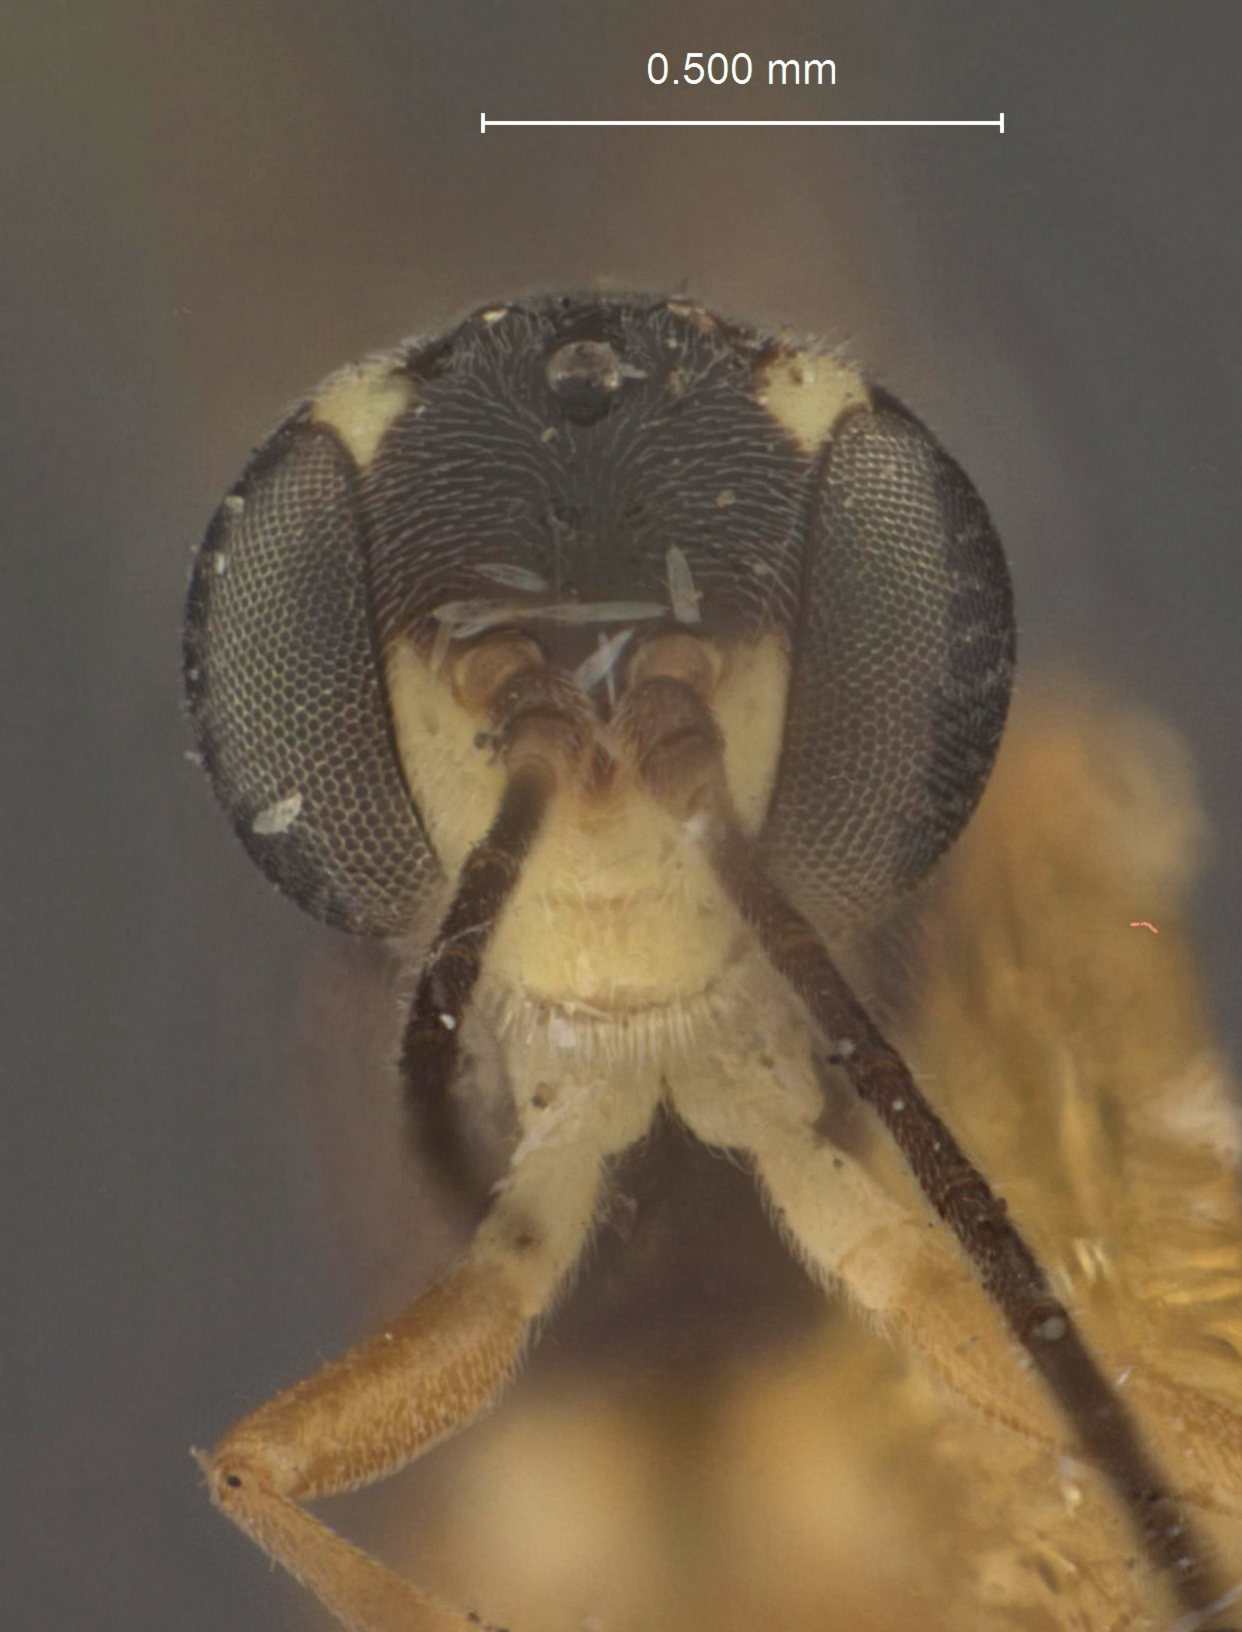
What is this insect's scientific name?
Neliopisthus piceae
